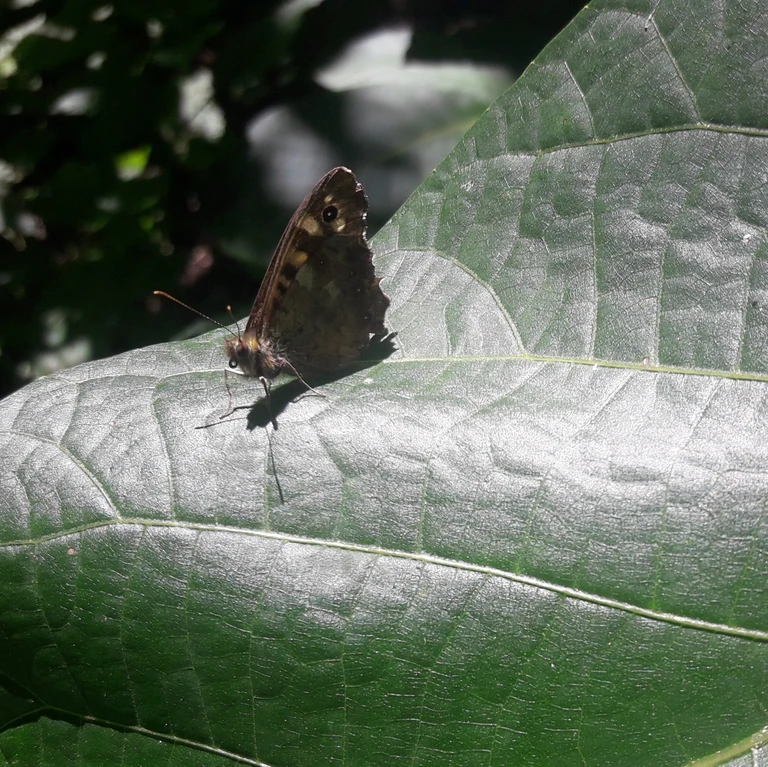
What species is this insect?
Pararge aegeria
